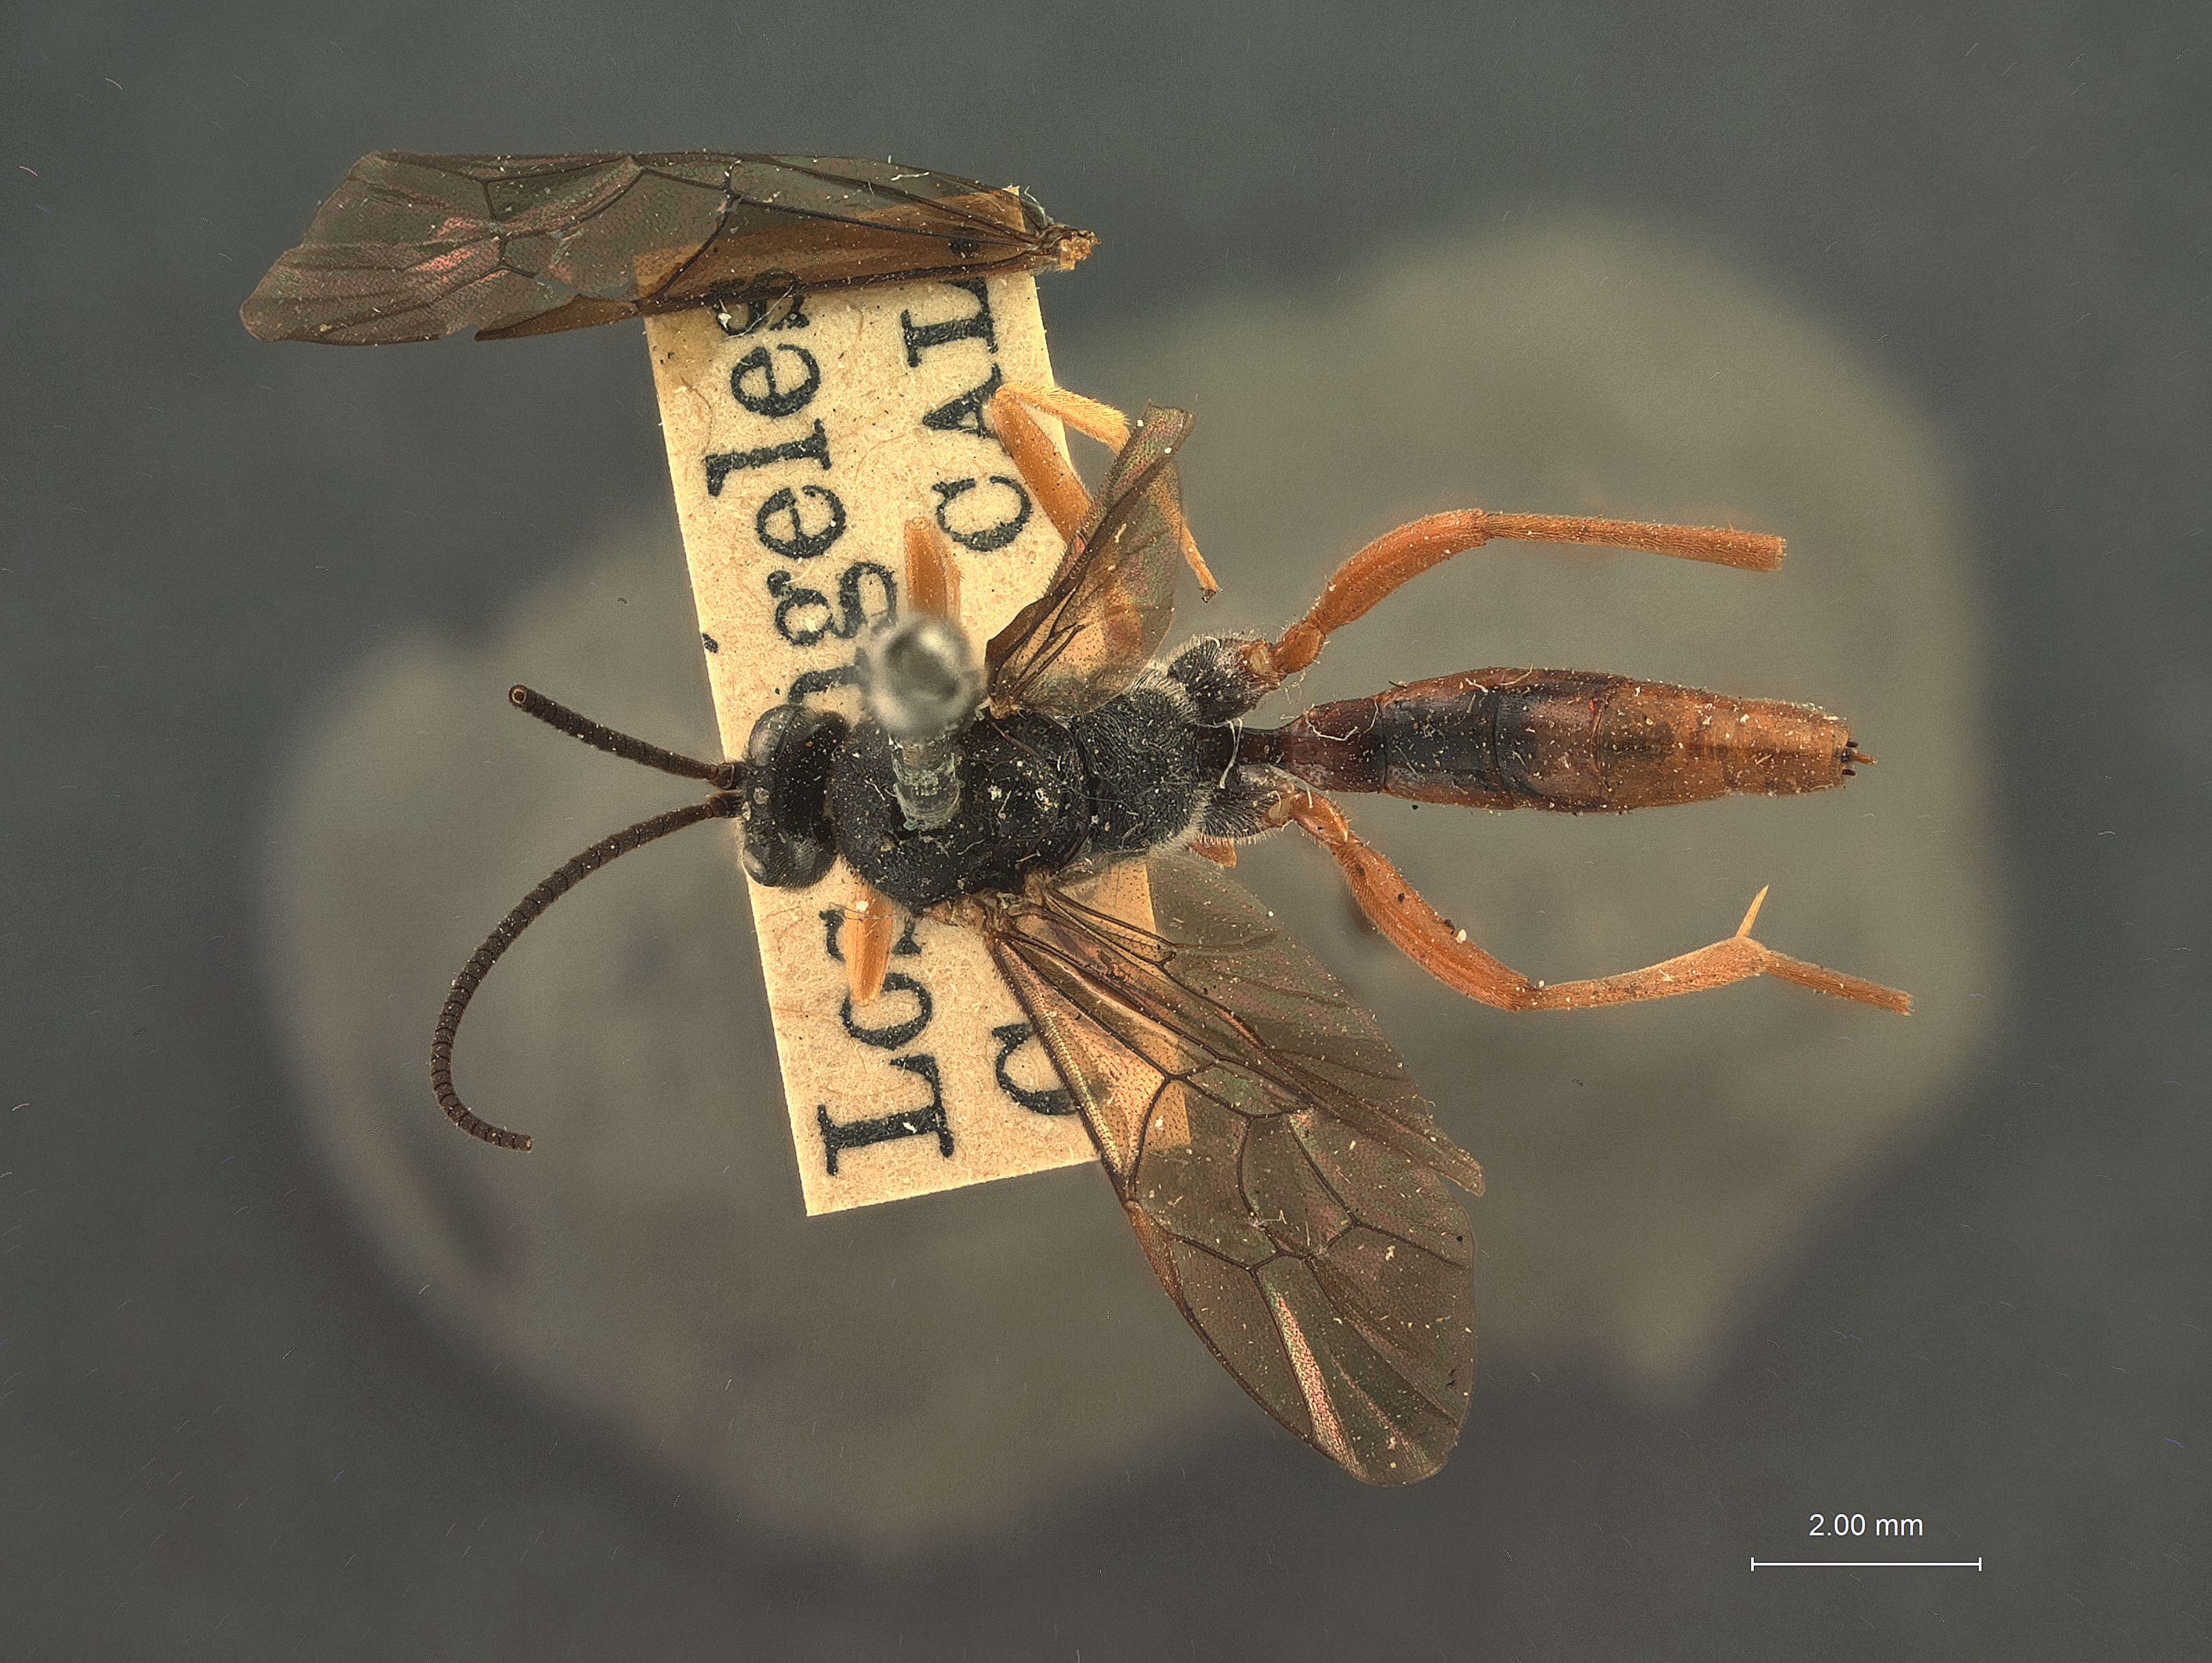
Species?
Charops fuscipennis
